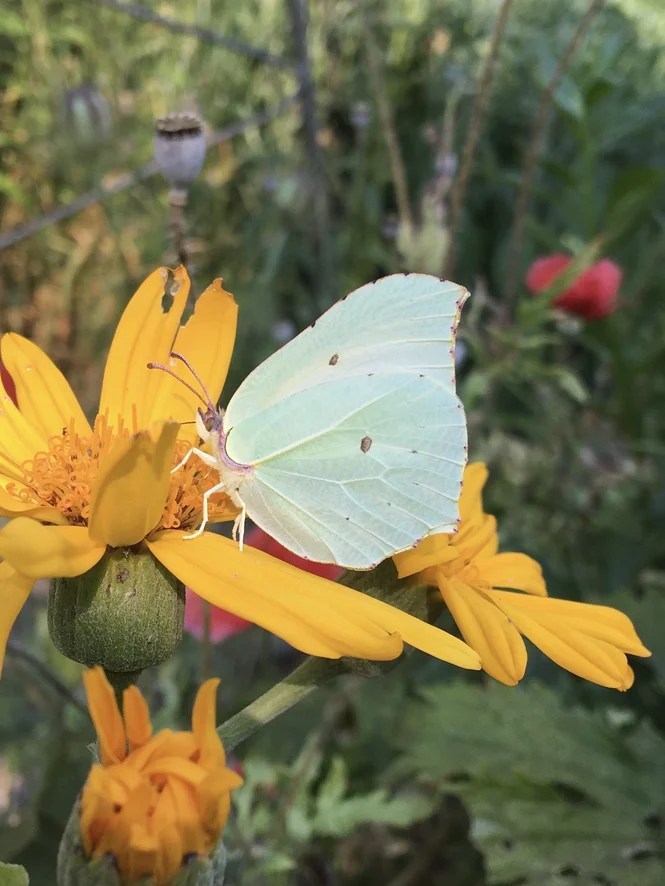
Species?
Gonepteryx rhamni
